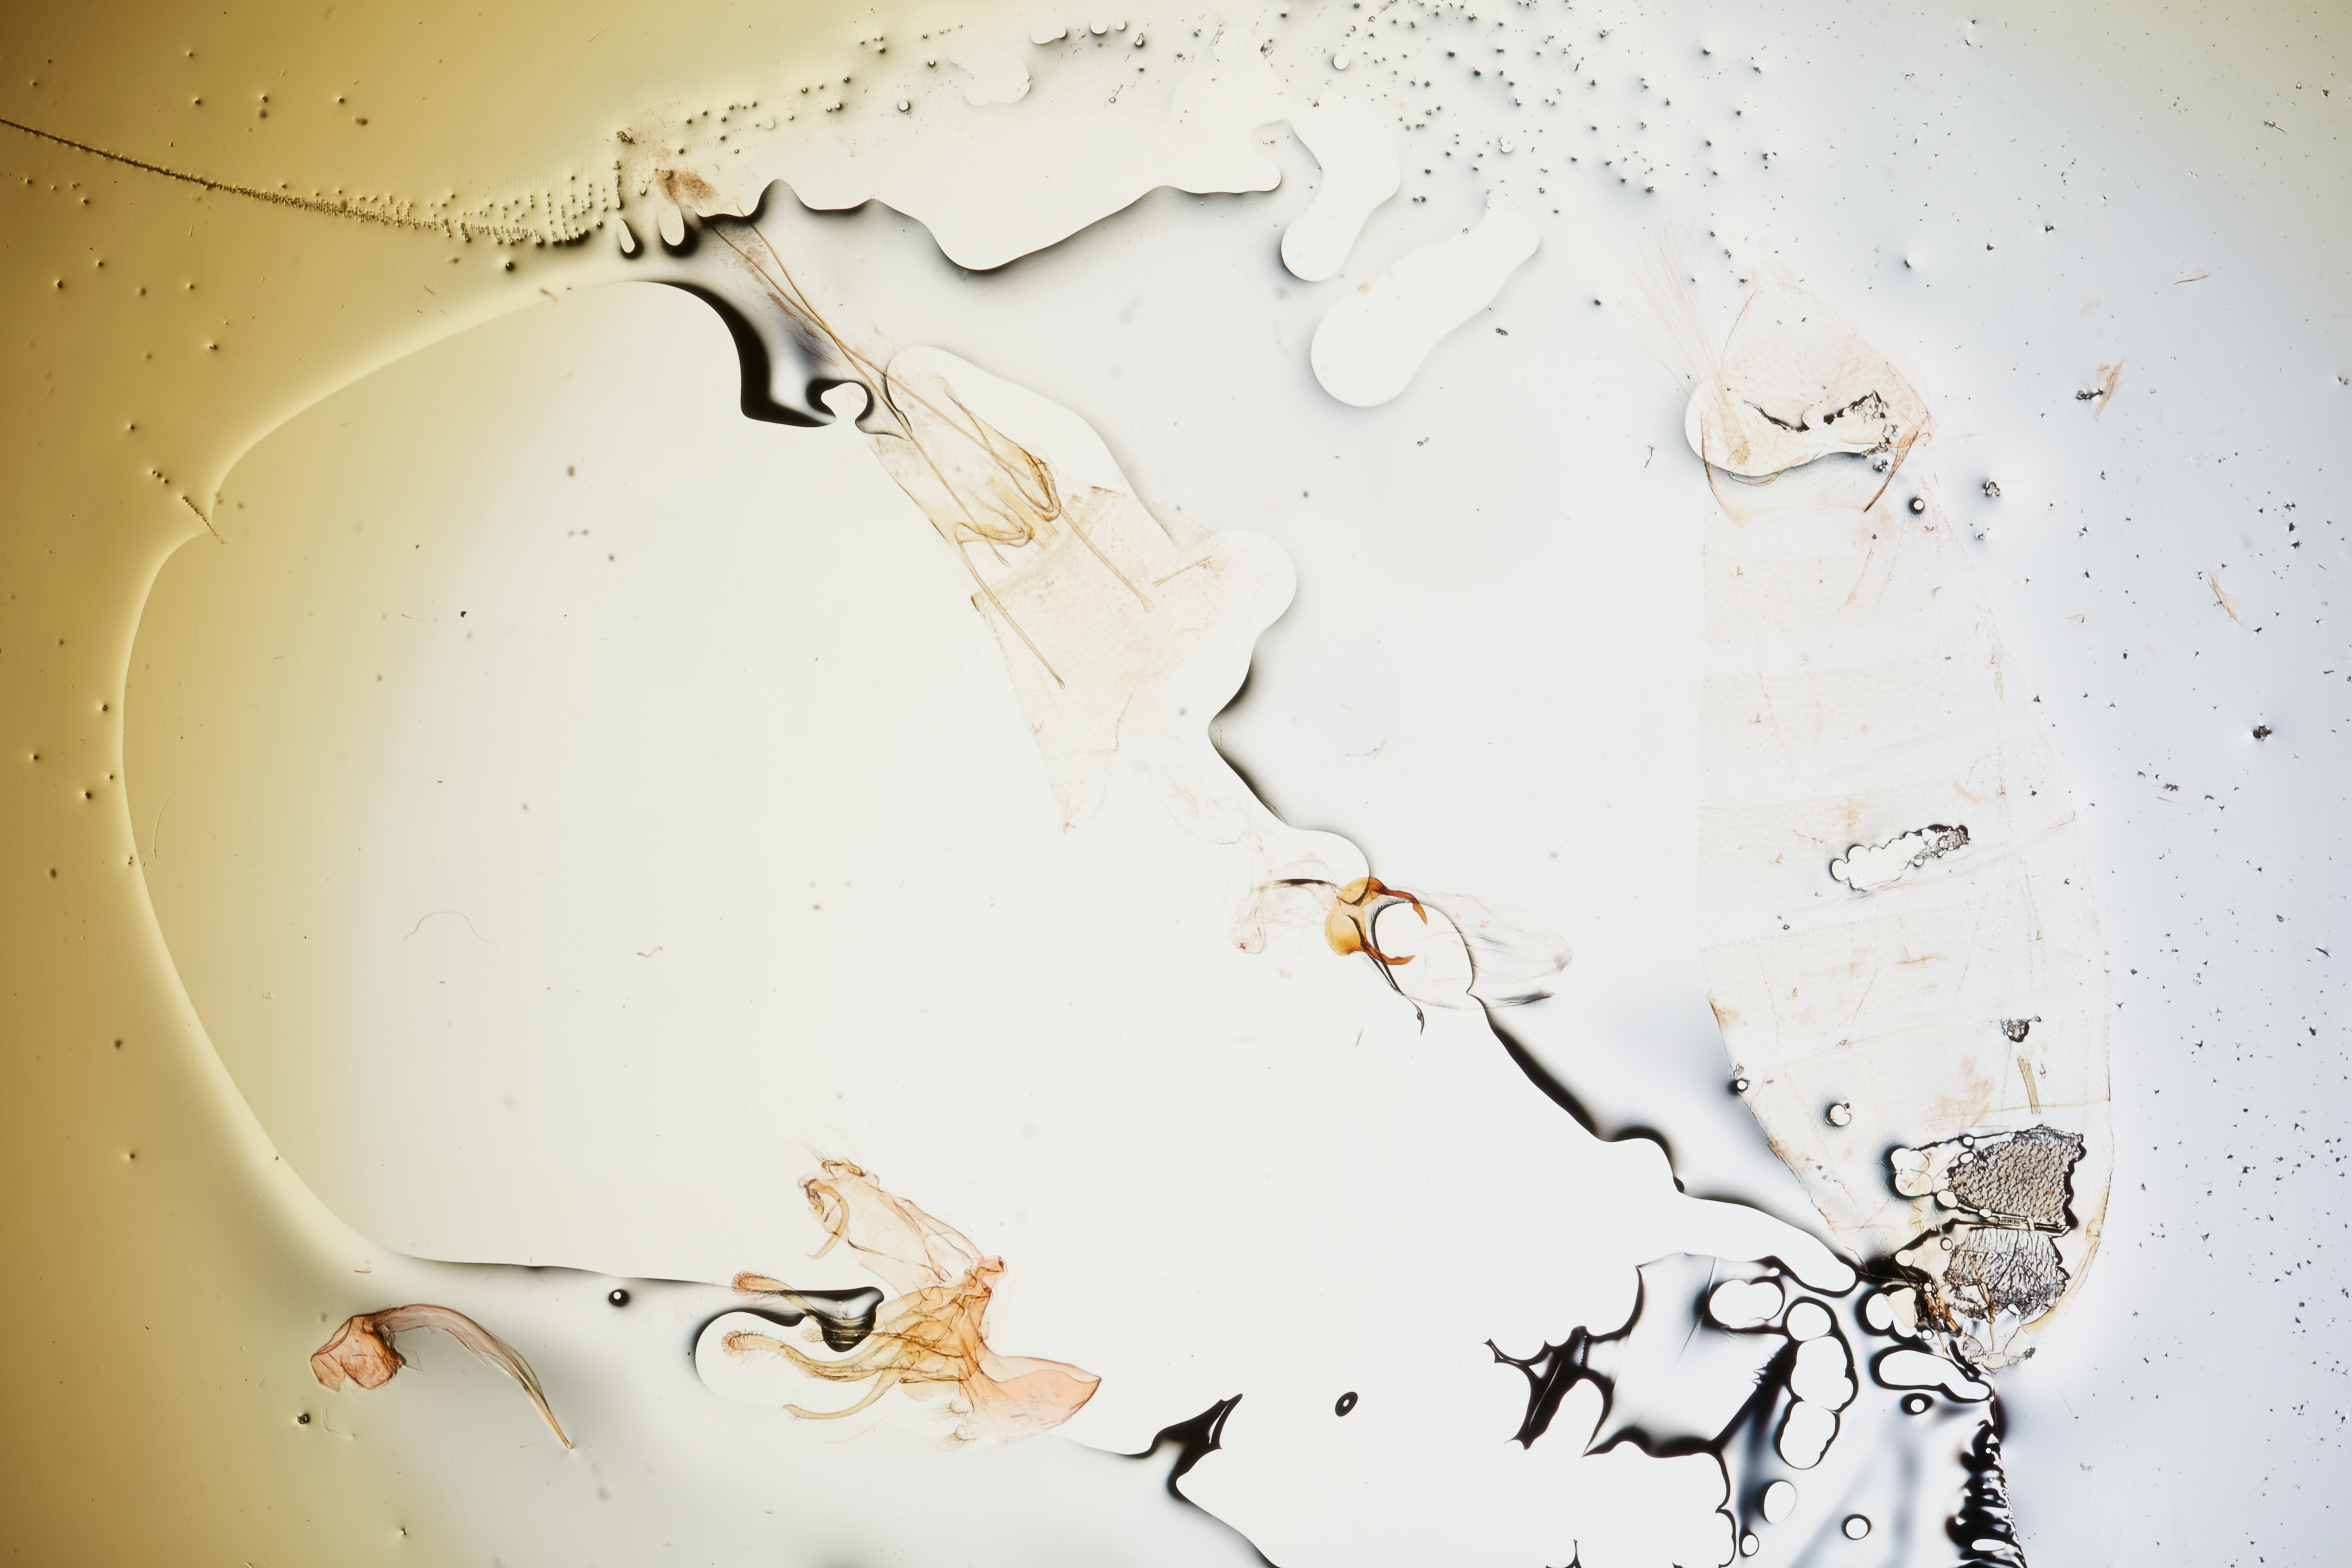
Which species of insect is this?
Friseria malindella (also Gelechia malindella)
